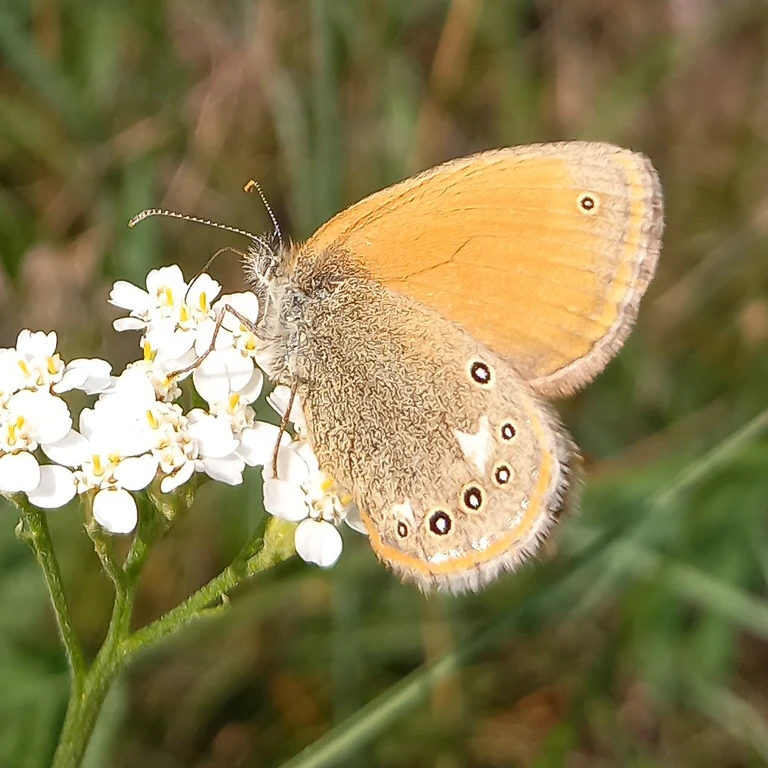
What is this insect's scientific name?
Coenonympha glycerion (also Coenonympha iphis)
